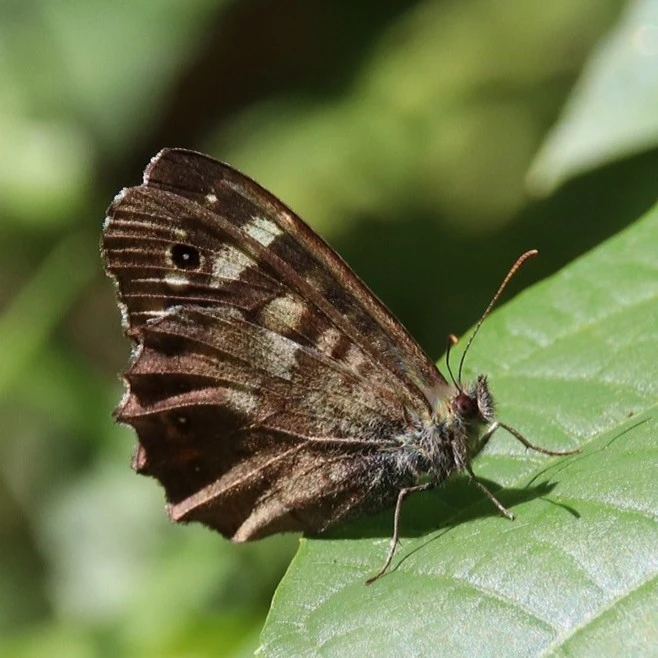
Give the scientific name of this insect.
Pararge aegeria
